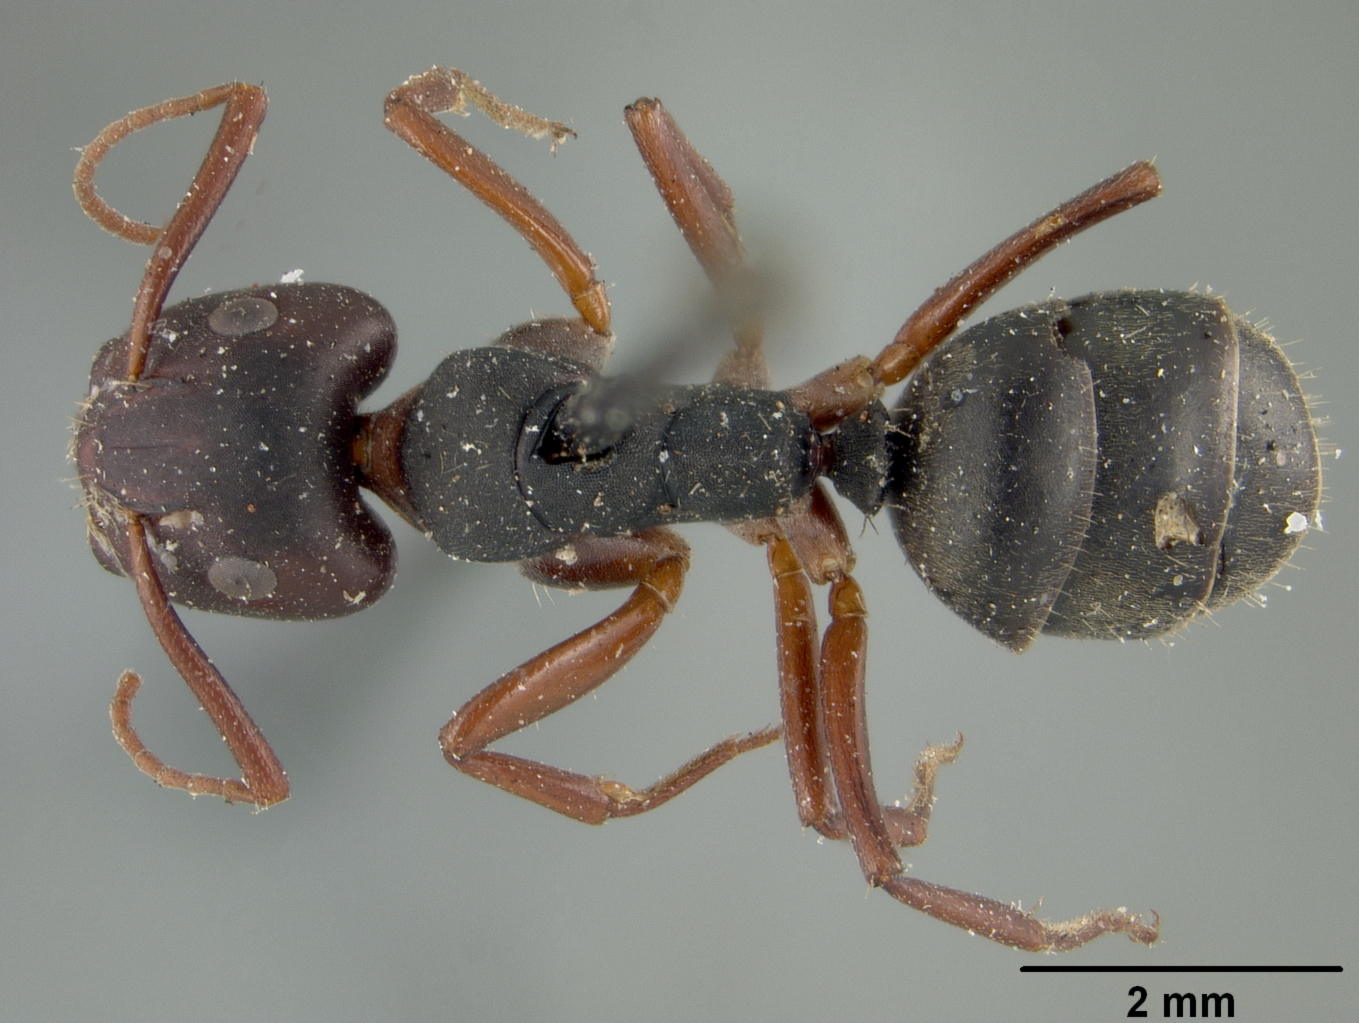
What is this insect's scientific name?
Camponotus planus
